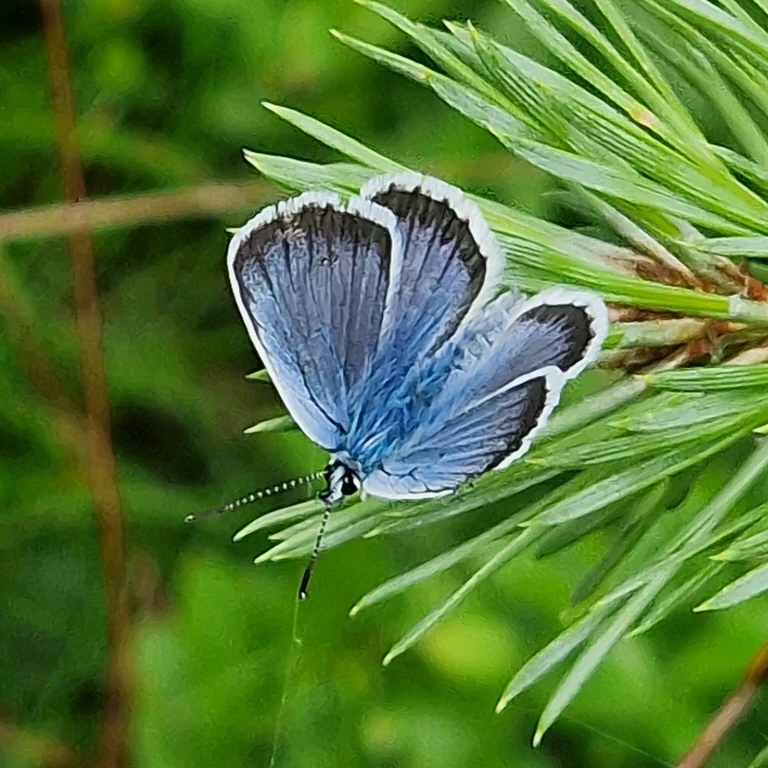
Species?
Plebejus argus
